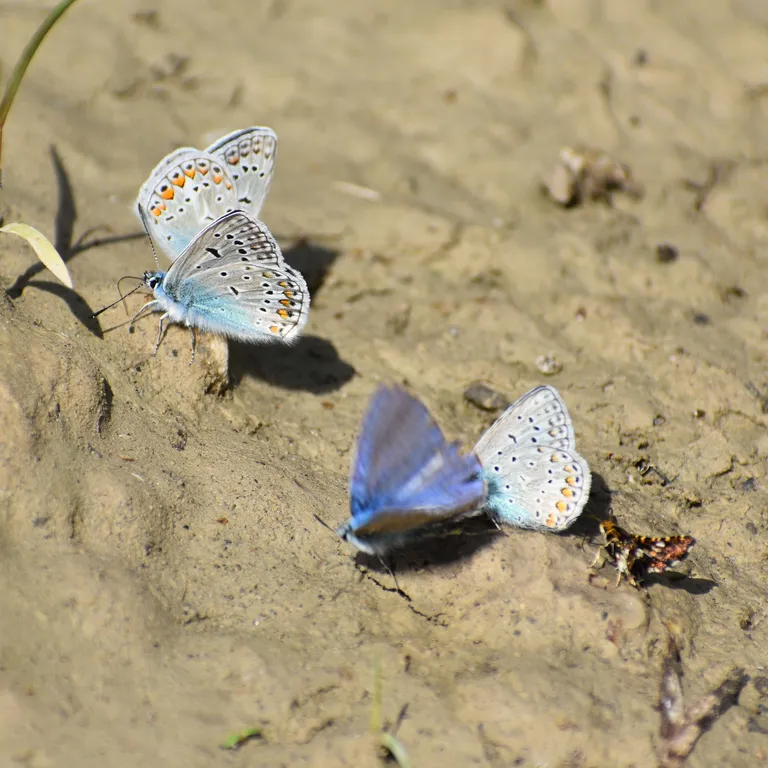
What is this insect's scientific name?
Polyommatus icarus
